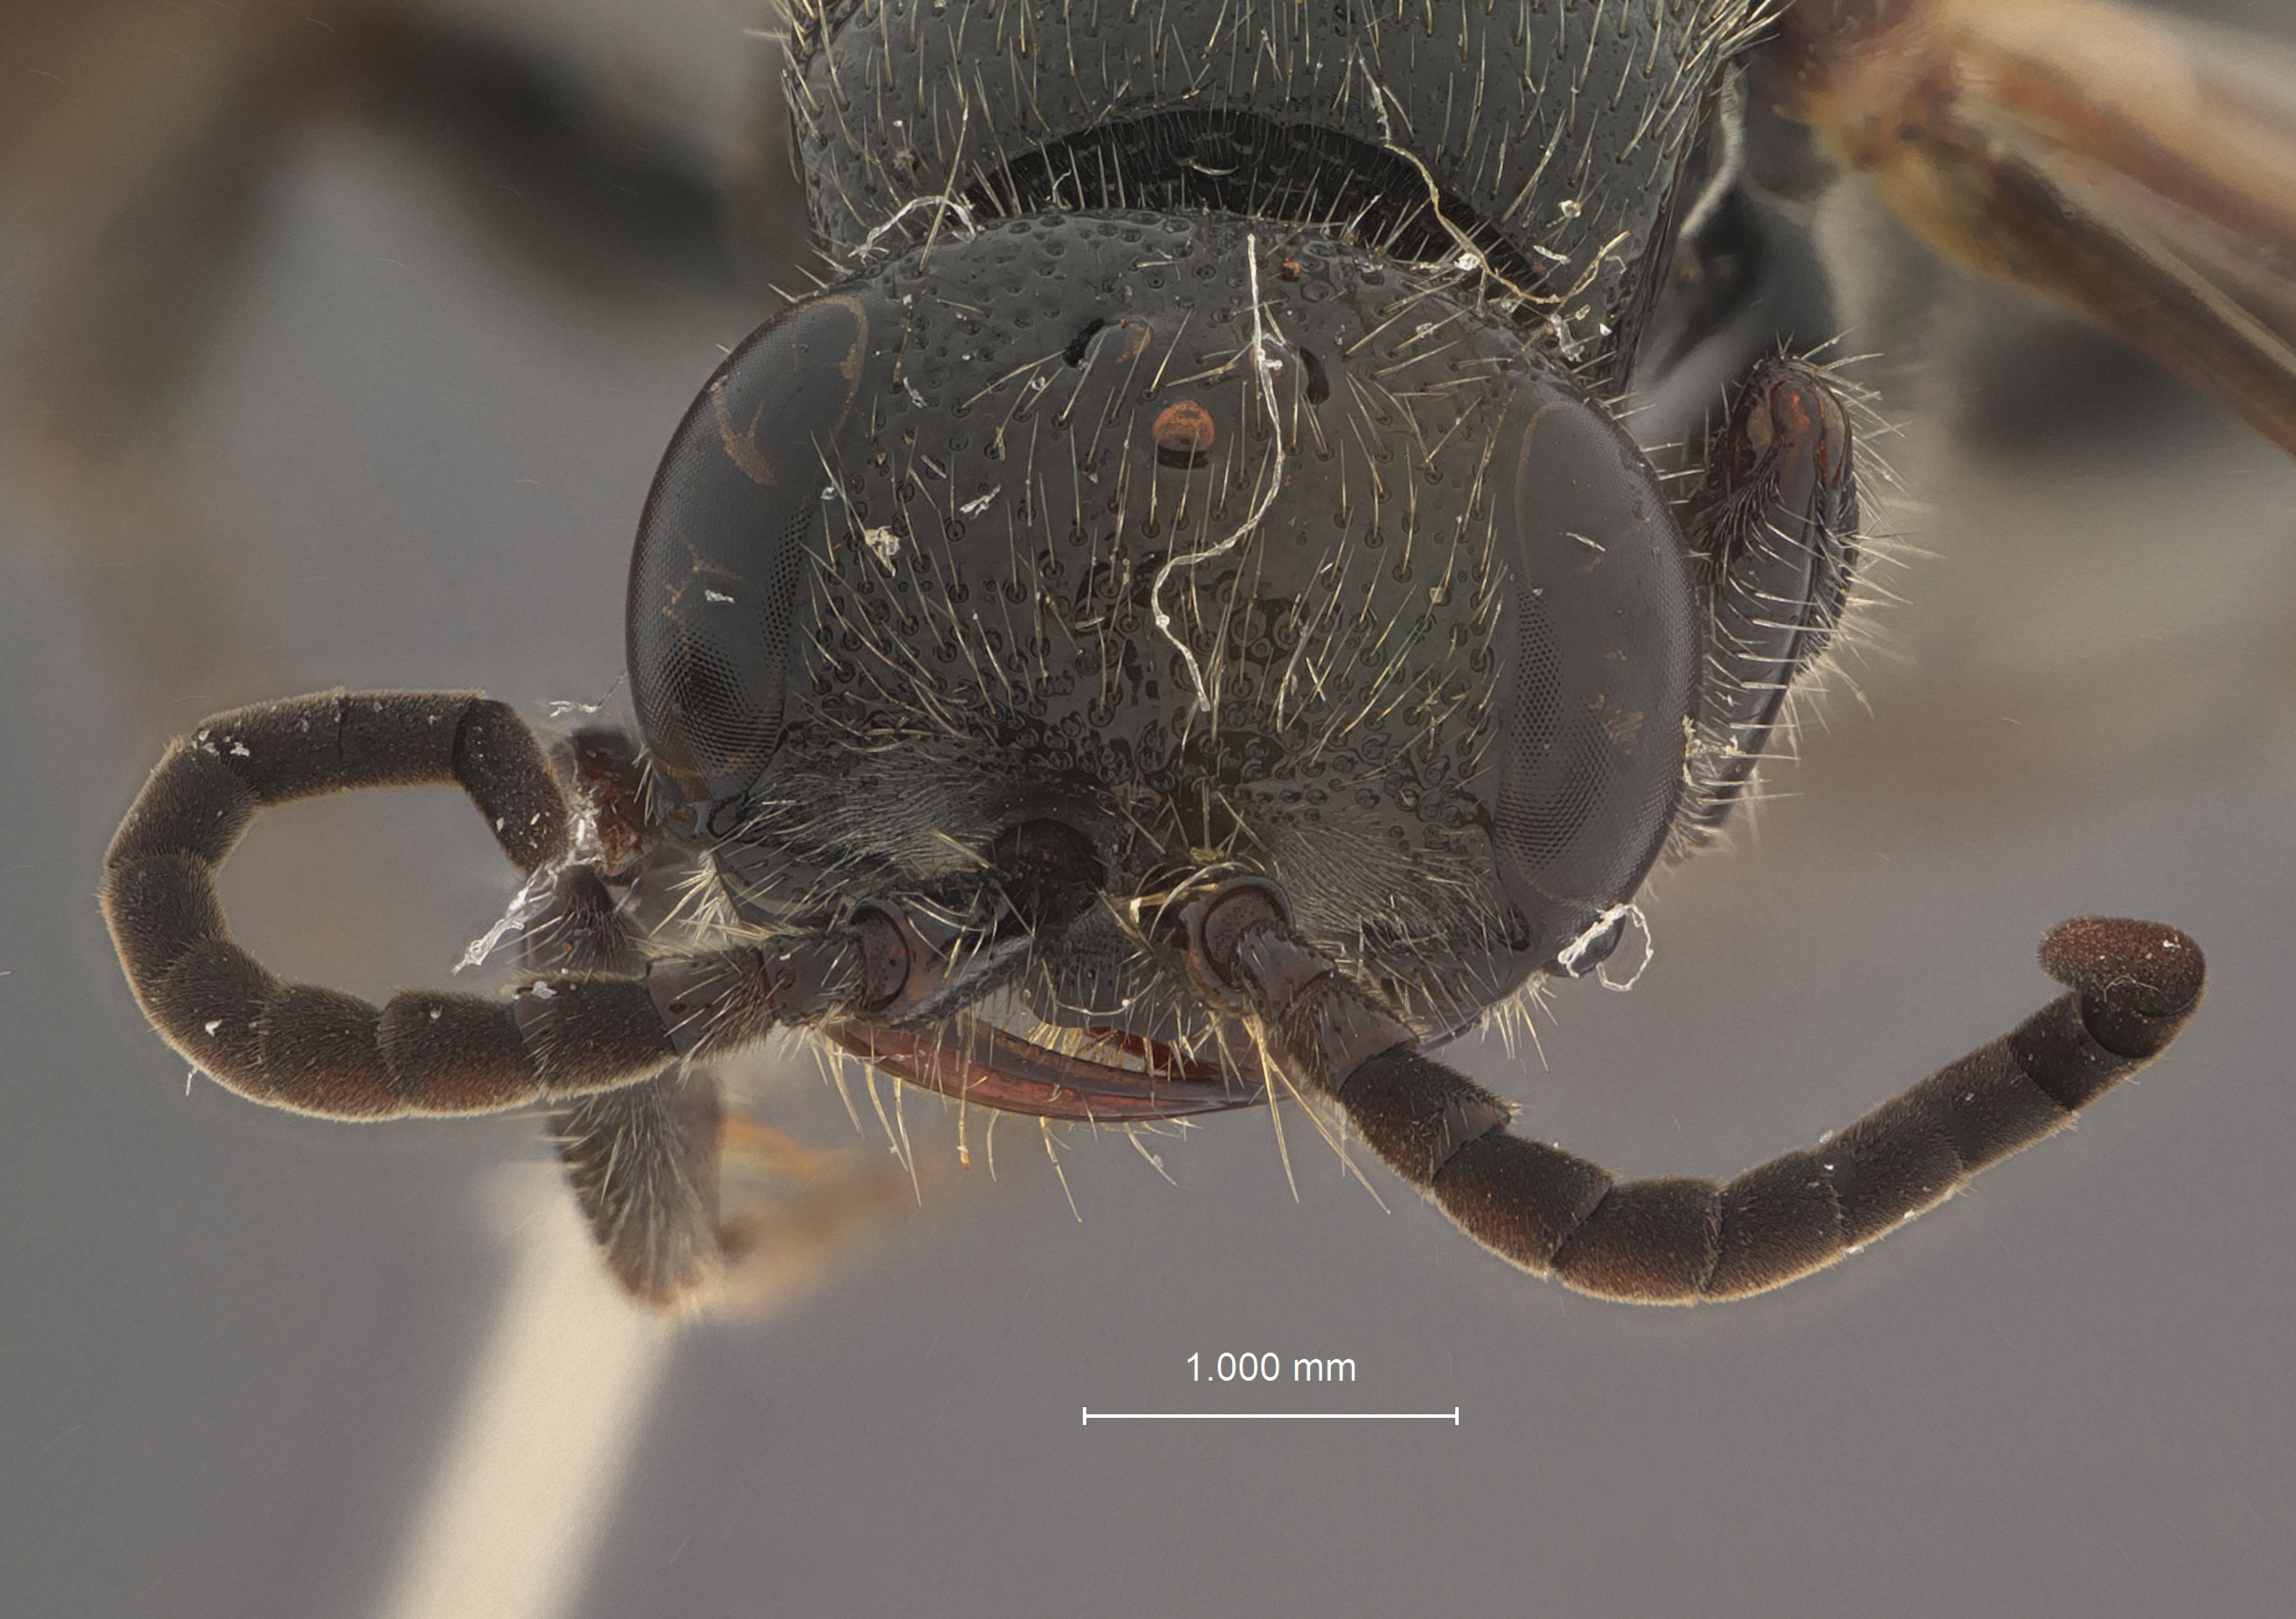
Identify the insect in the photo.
Tiphia ilanensis
